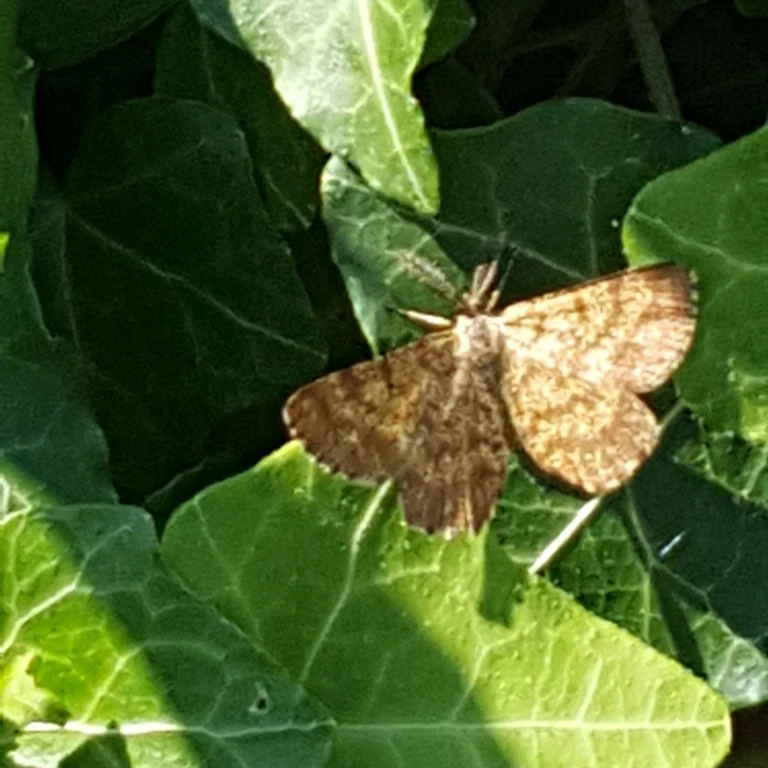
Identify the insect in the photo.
Ematurga atomaria
